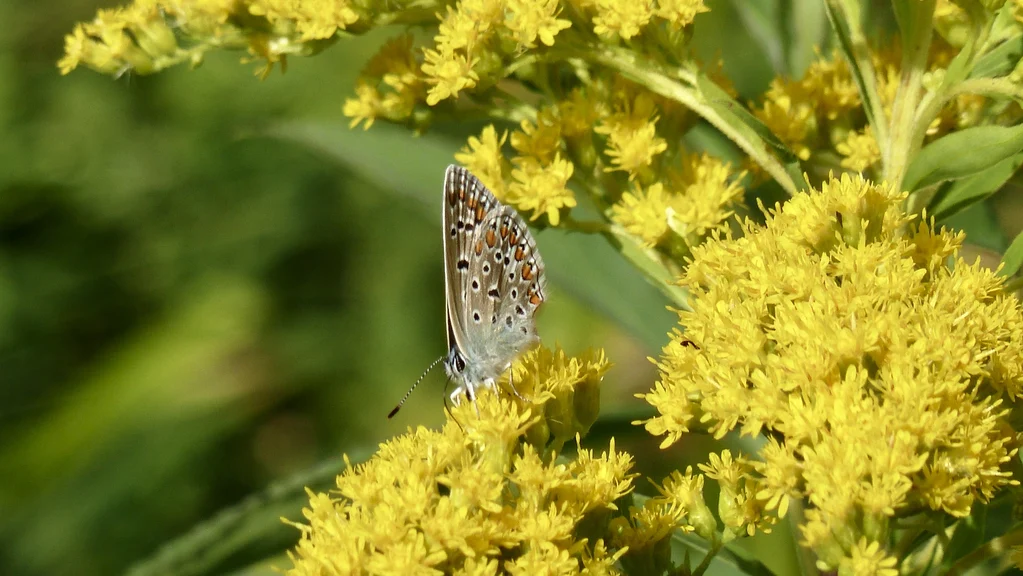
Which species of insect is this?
Polyommatus icarus
